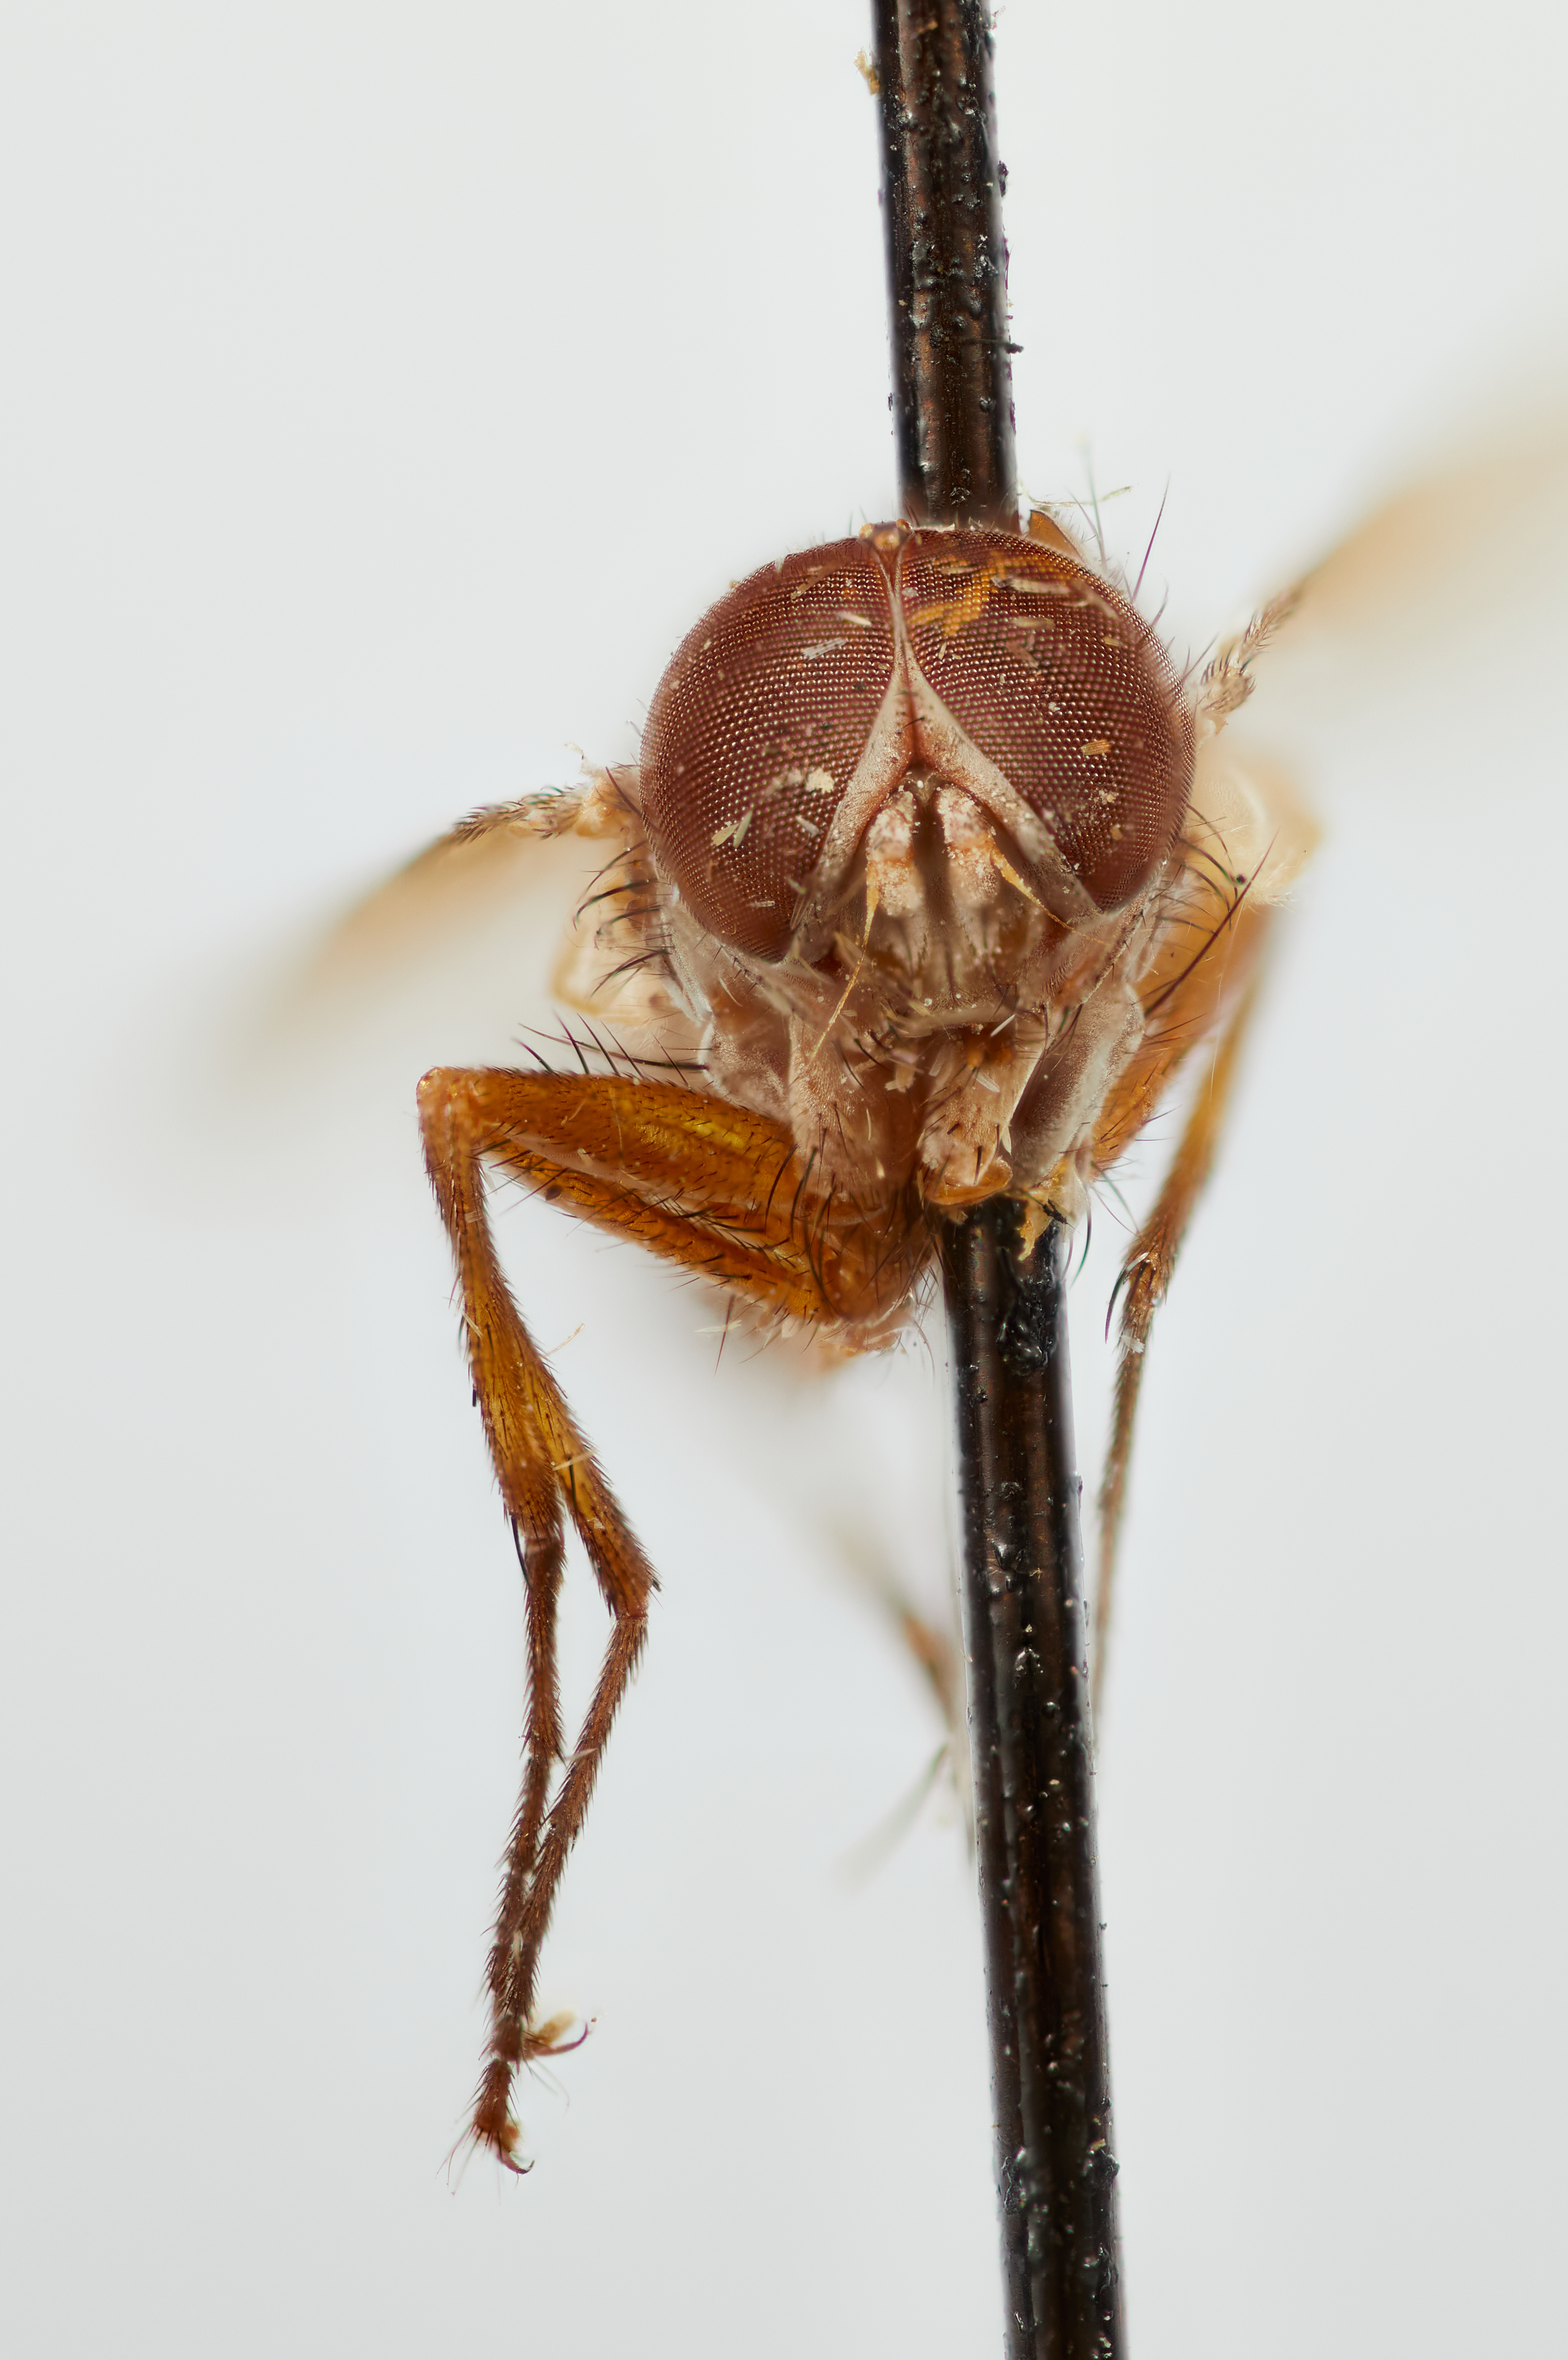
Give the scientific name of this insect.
Eutrixopsis javana
